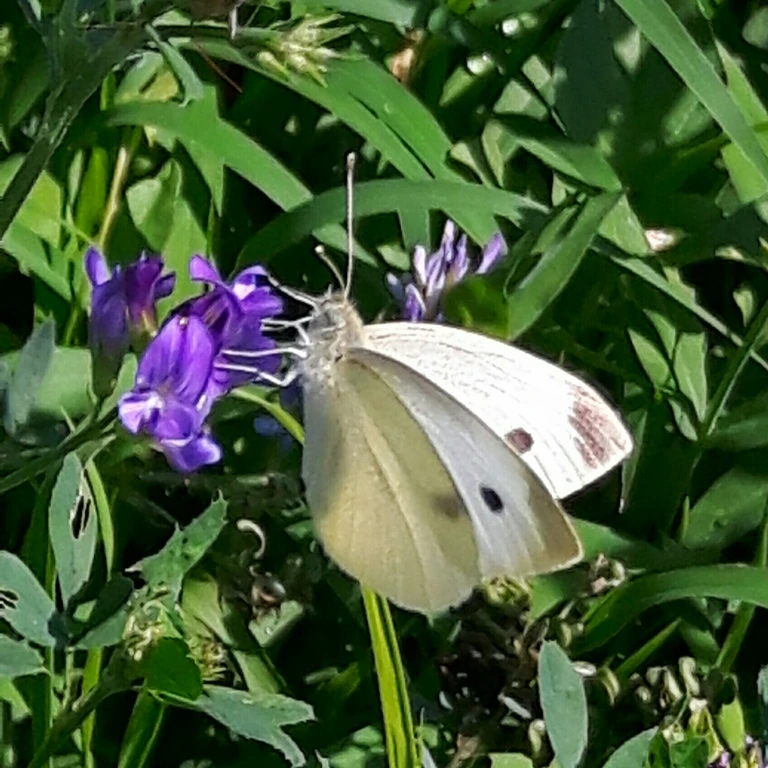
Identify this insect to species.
Pieris rapae
